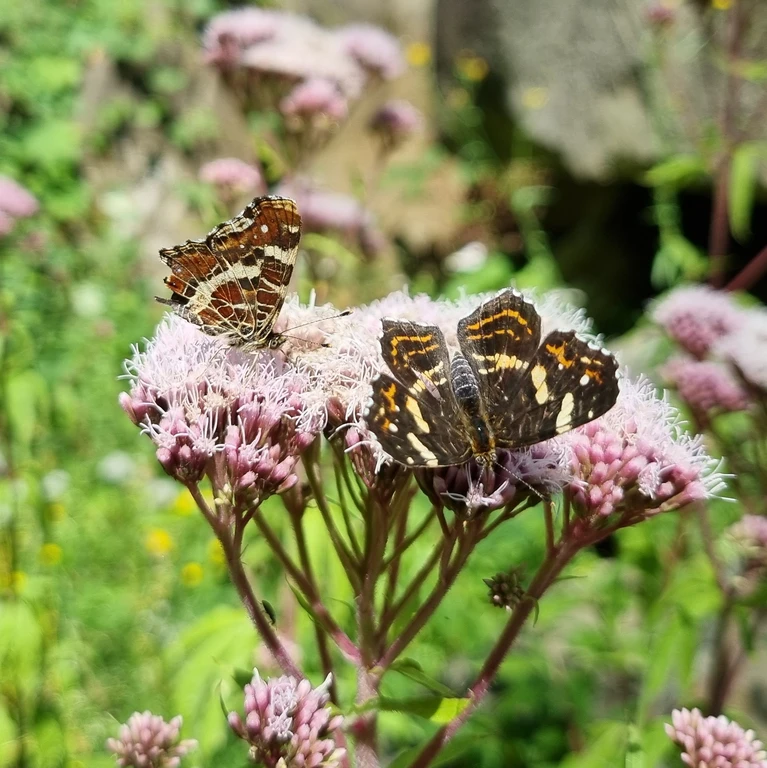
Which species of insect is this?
Araschnia levana
